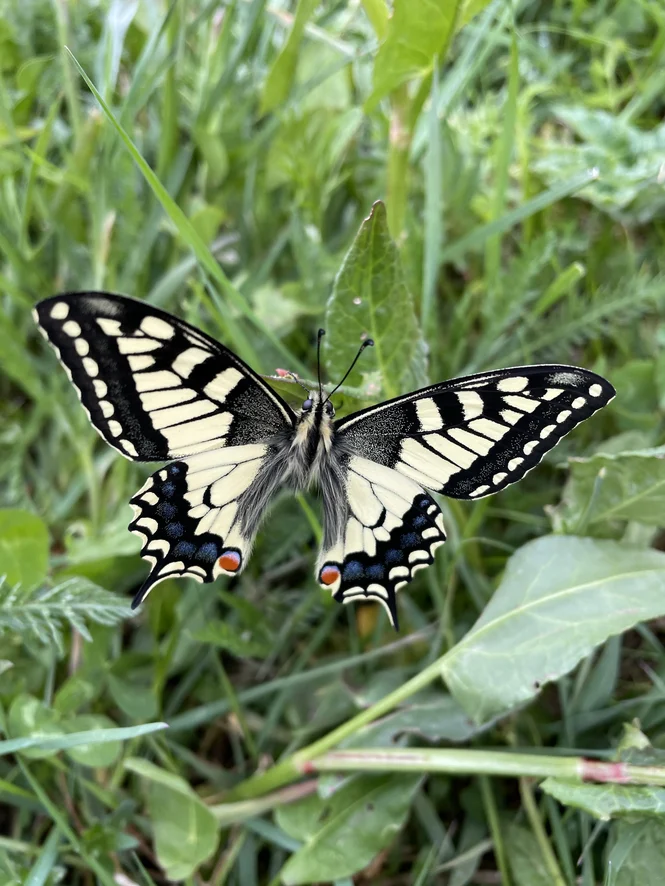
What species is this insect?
Papilio machaon
